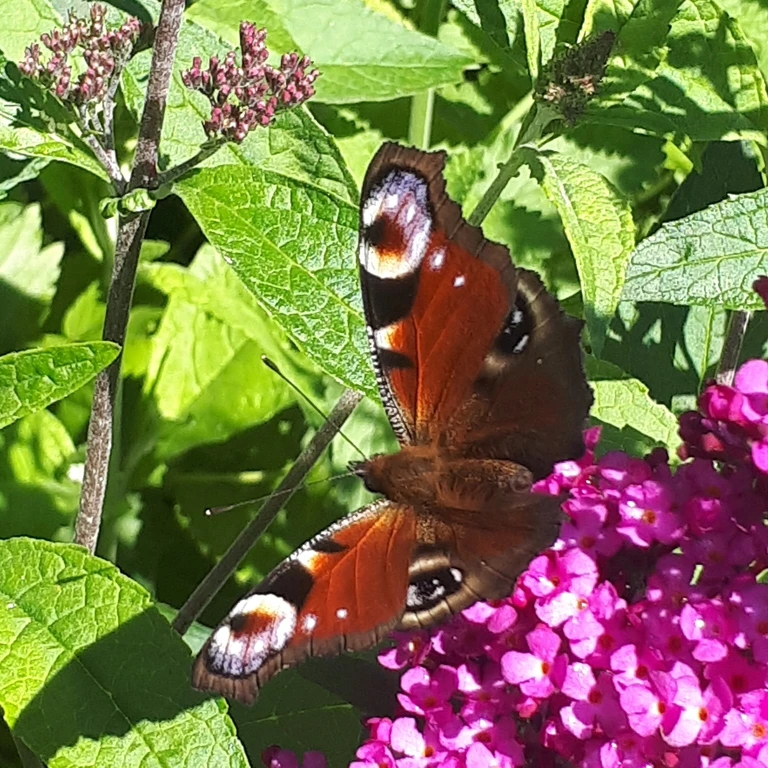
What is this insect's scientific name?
Aglais io
